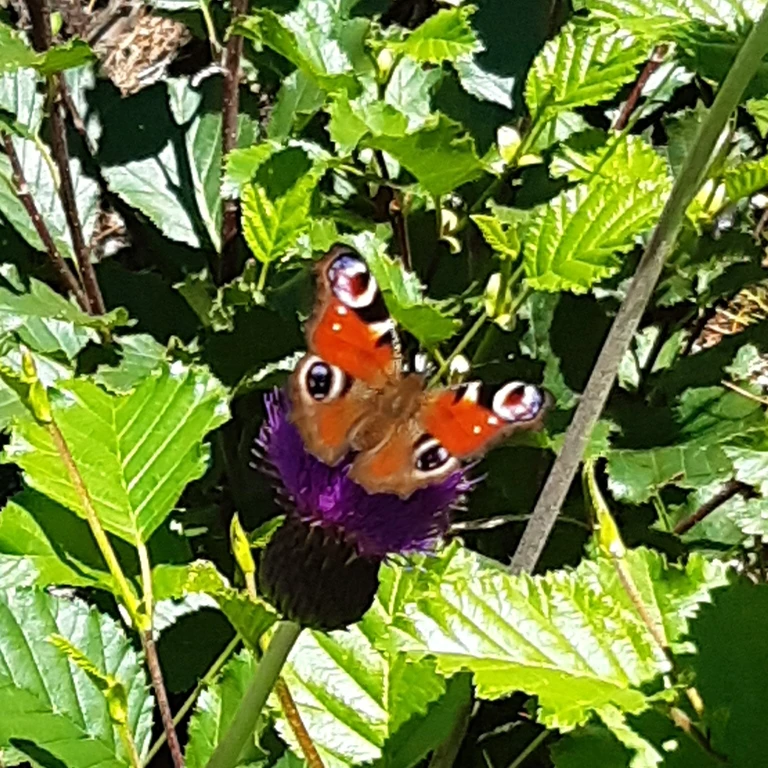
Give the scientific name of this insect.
Aglais io
